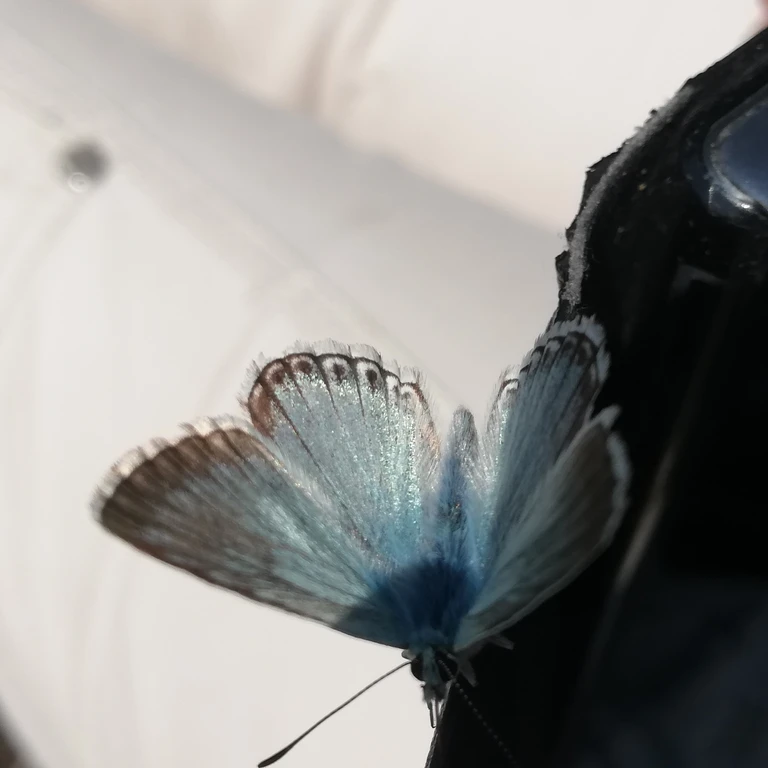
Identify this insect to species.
Lysandra coridon
